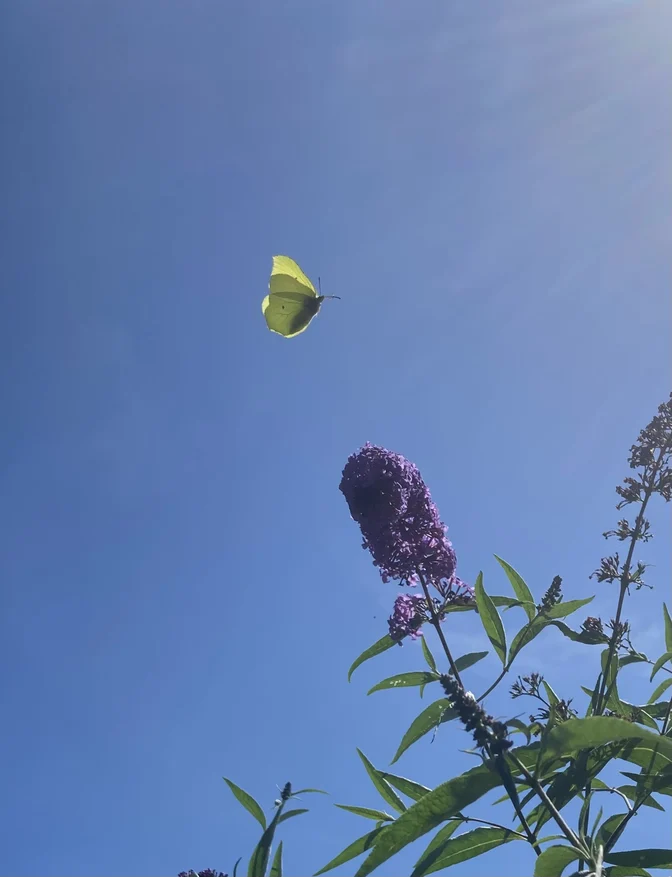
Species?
Gonepteryx rhamni
